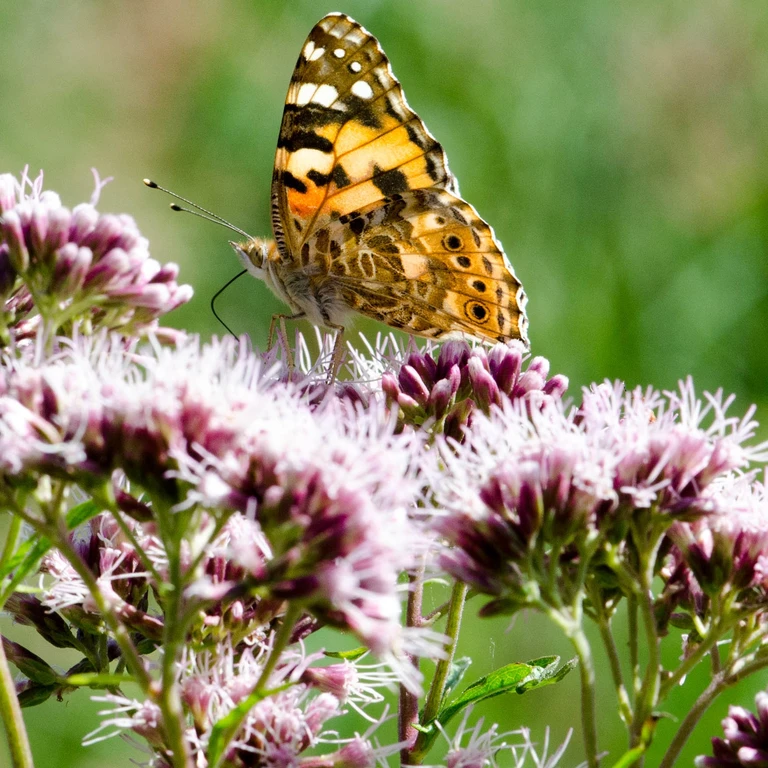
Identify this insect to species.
Vanessa cardui
